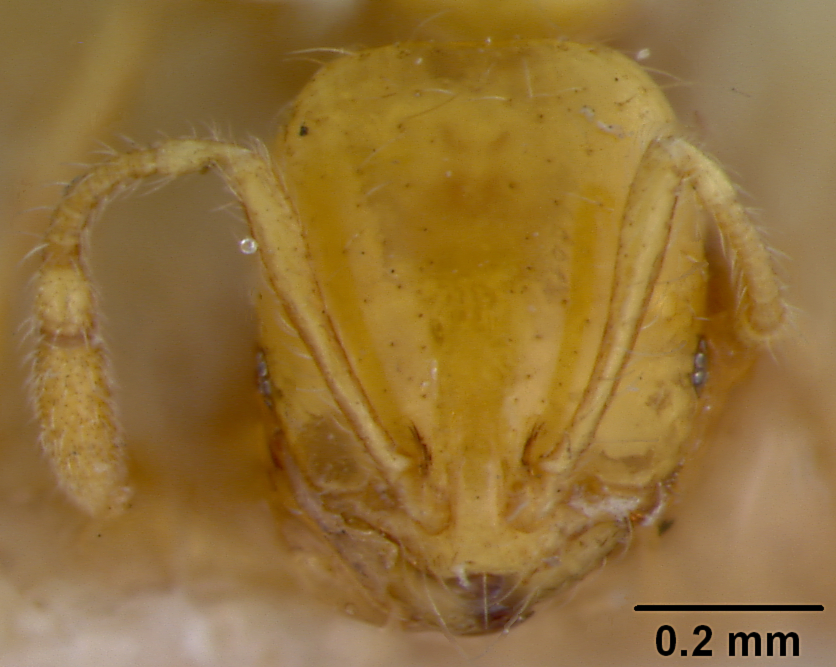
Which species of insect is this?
Solenopsis basalis
